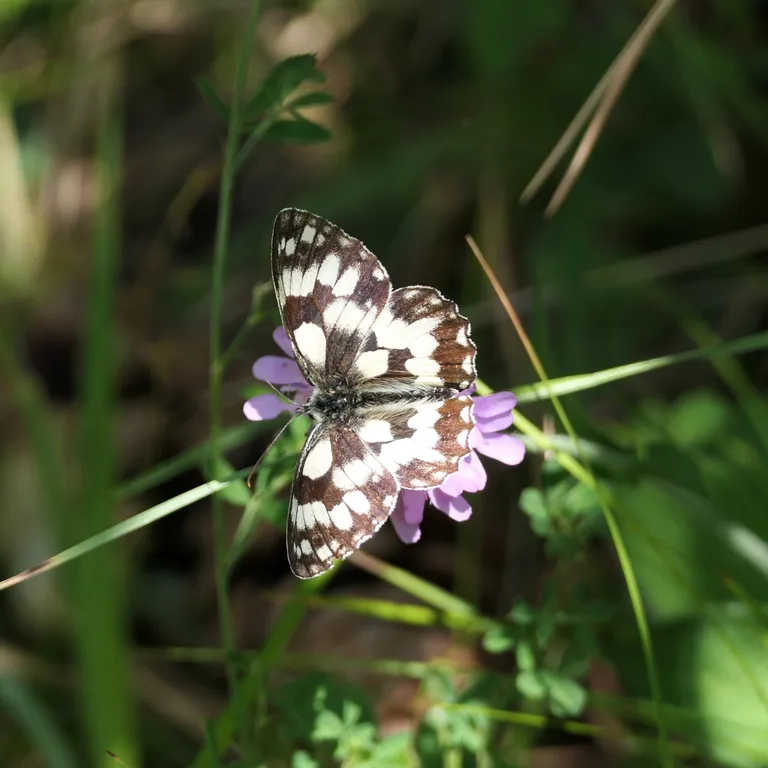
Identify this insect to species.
Melanargia galathea
